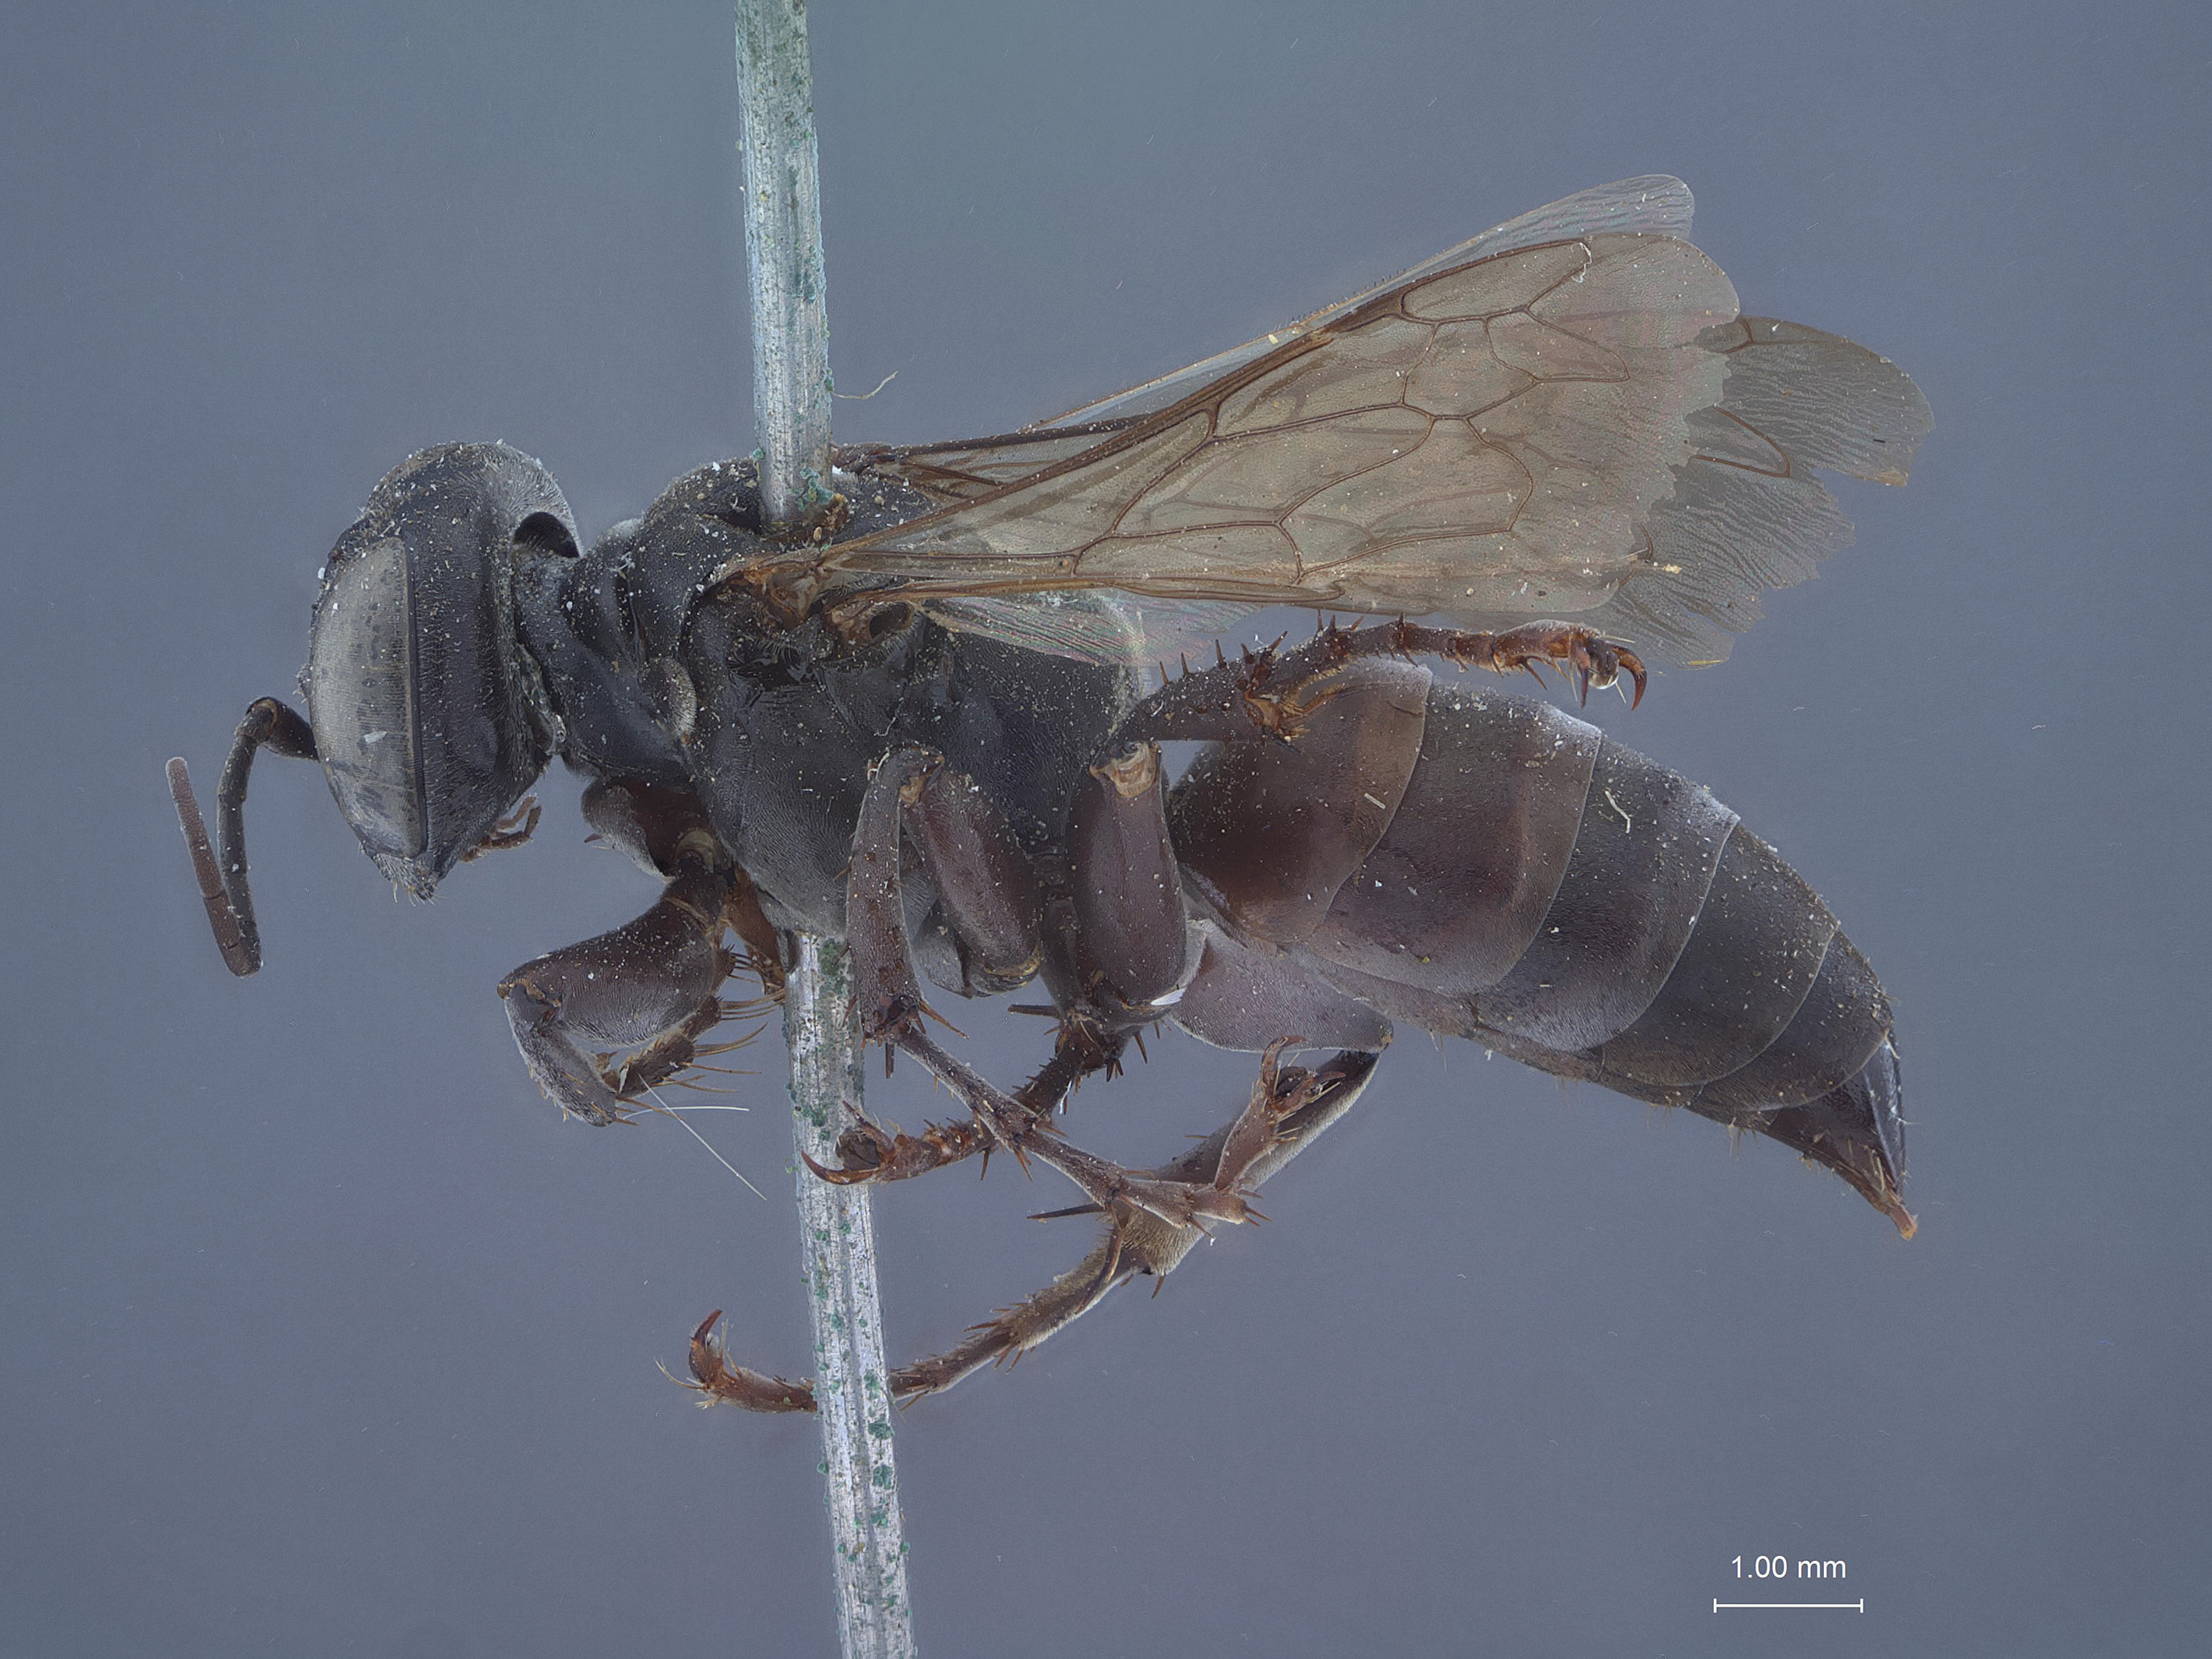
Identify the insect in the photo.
Larra punctifrons
